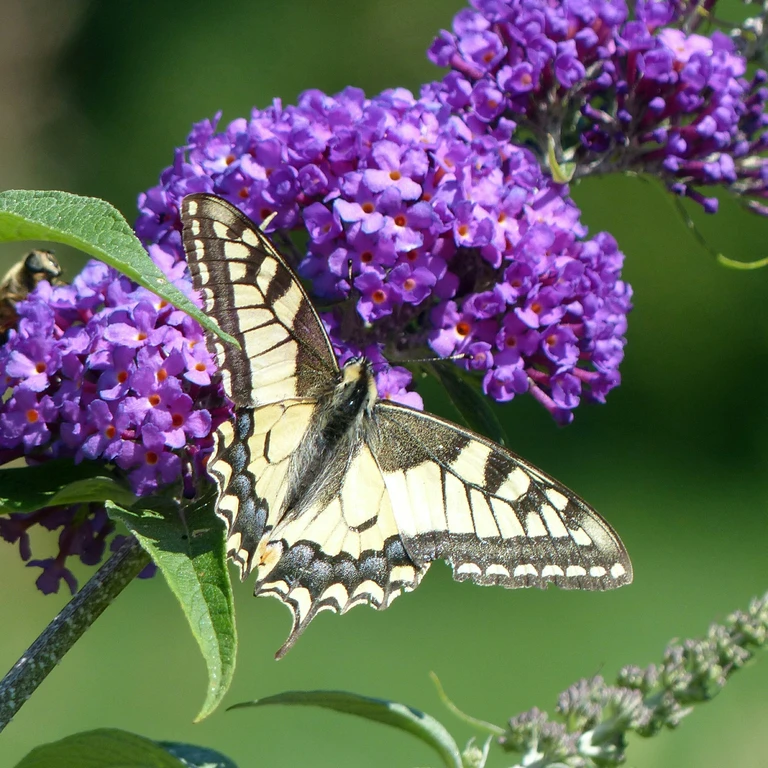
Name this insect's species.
Papilio machaon
